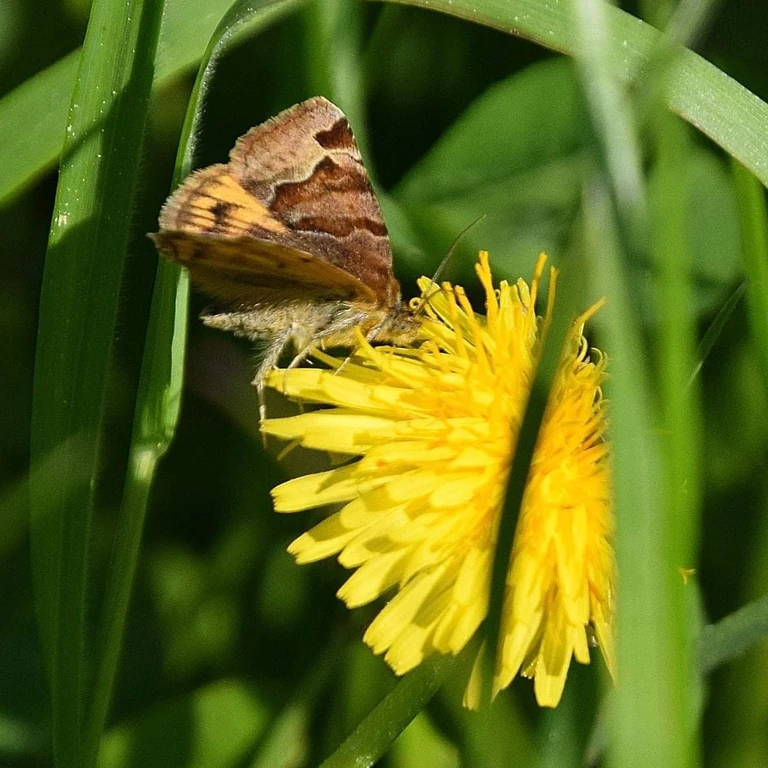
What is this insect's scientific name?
Euclidia glyphica
